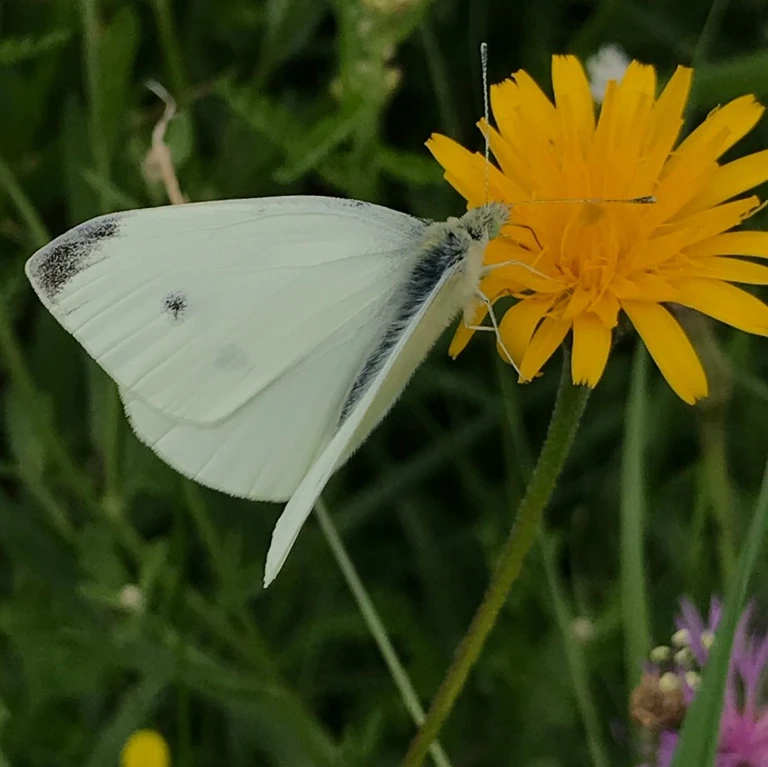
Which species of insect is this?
Pieris rapae
